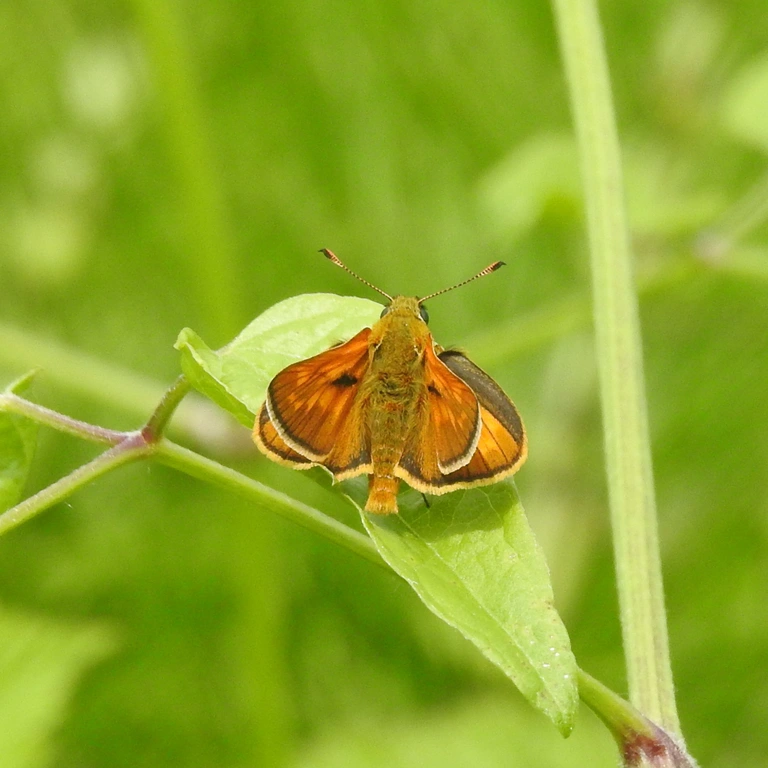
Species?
Ochlodes sylvanus (also Ochlodes venata)
